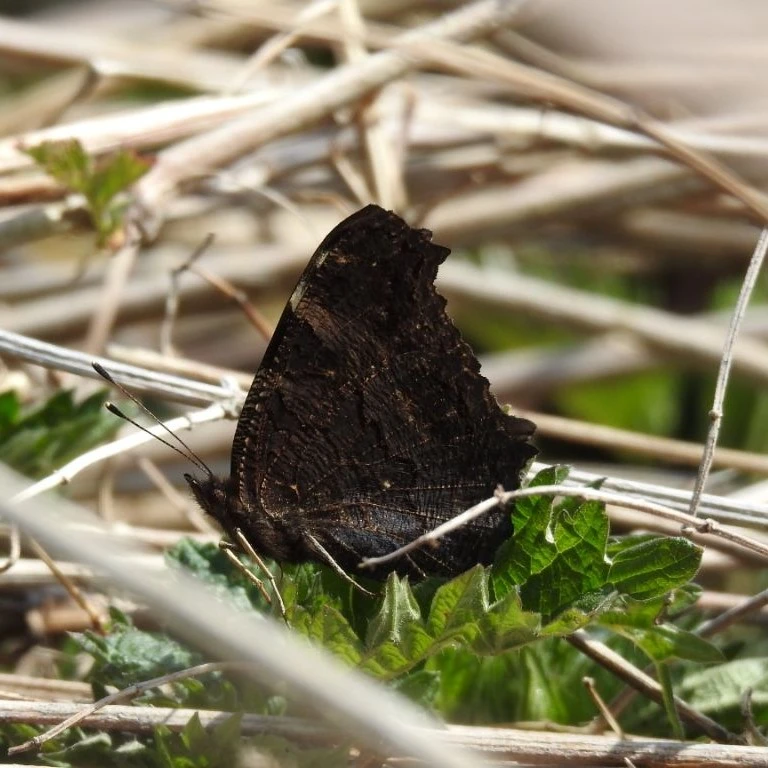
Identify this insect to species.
Aglais io
